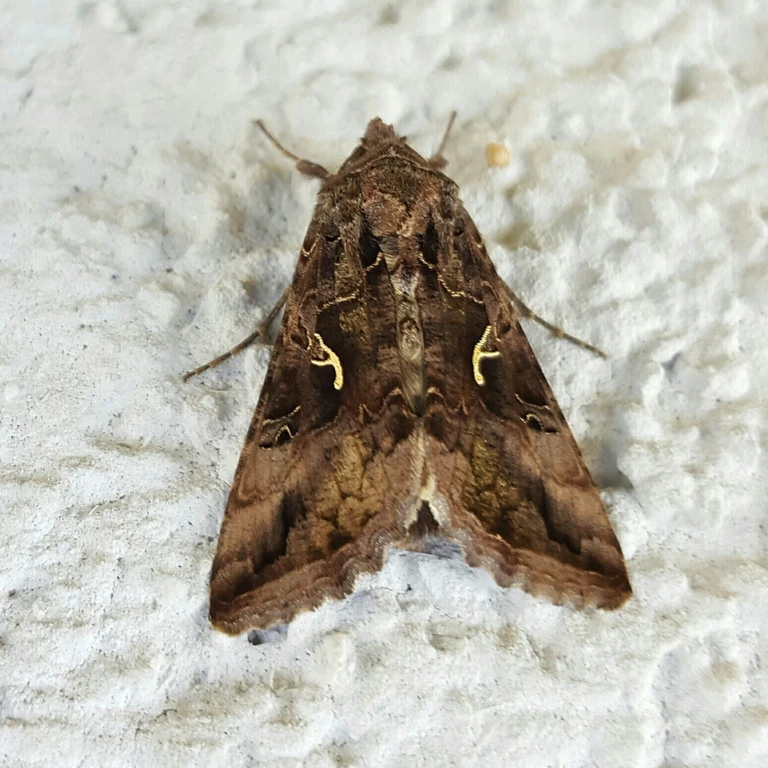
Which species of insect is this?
Autographa gamma
